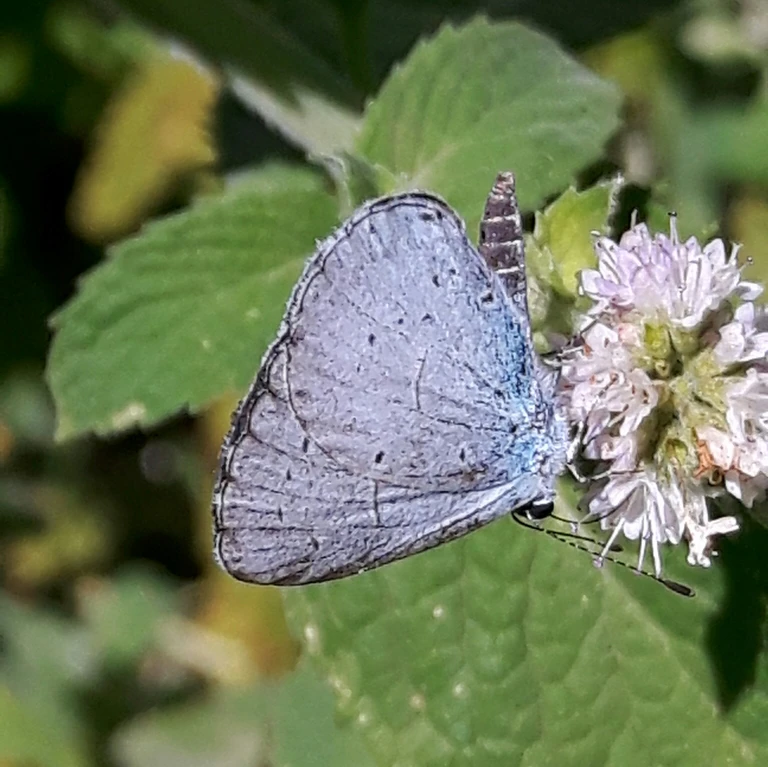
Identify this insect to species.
Celastrina argiolus
